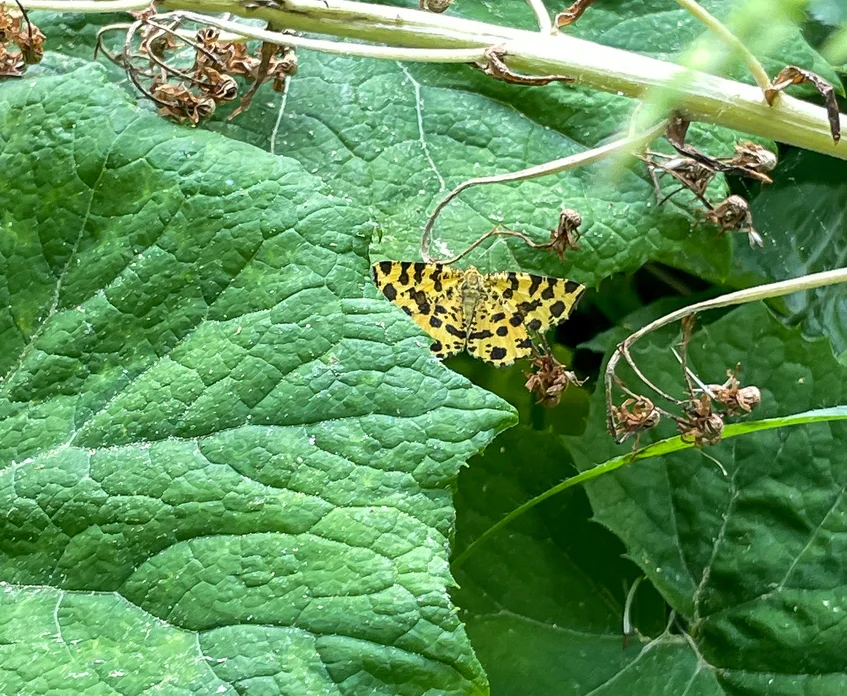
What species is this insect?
Pseudopanthera macularia
